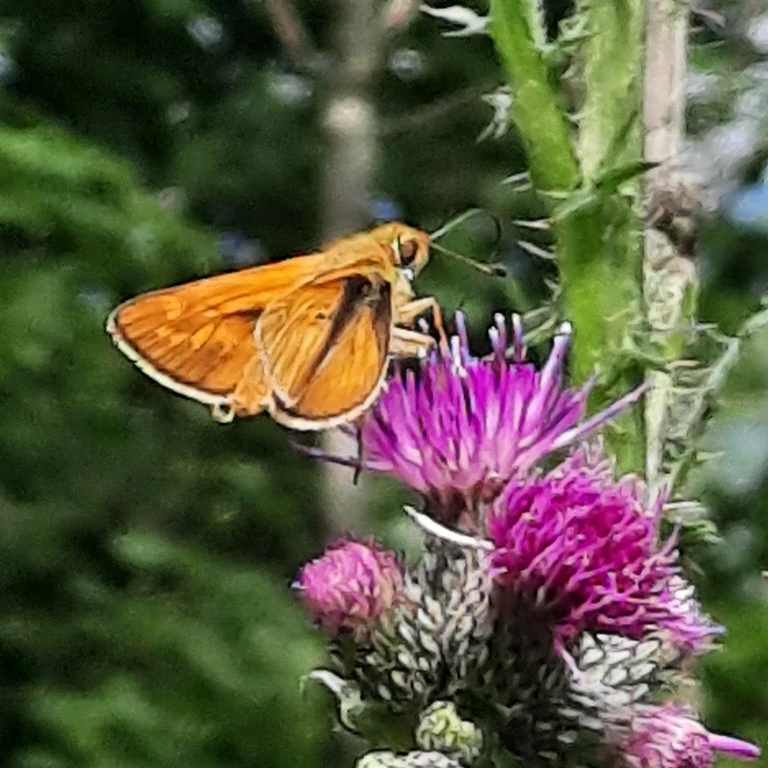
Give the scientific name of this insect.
Ochlodes sylvanus (also Ochlodes venata)
